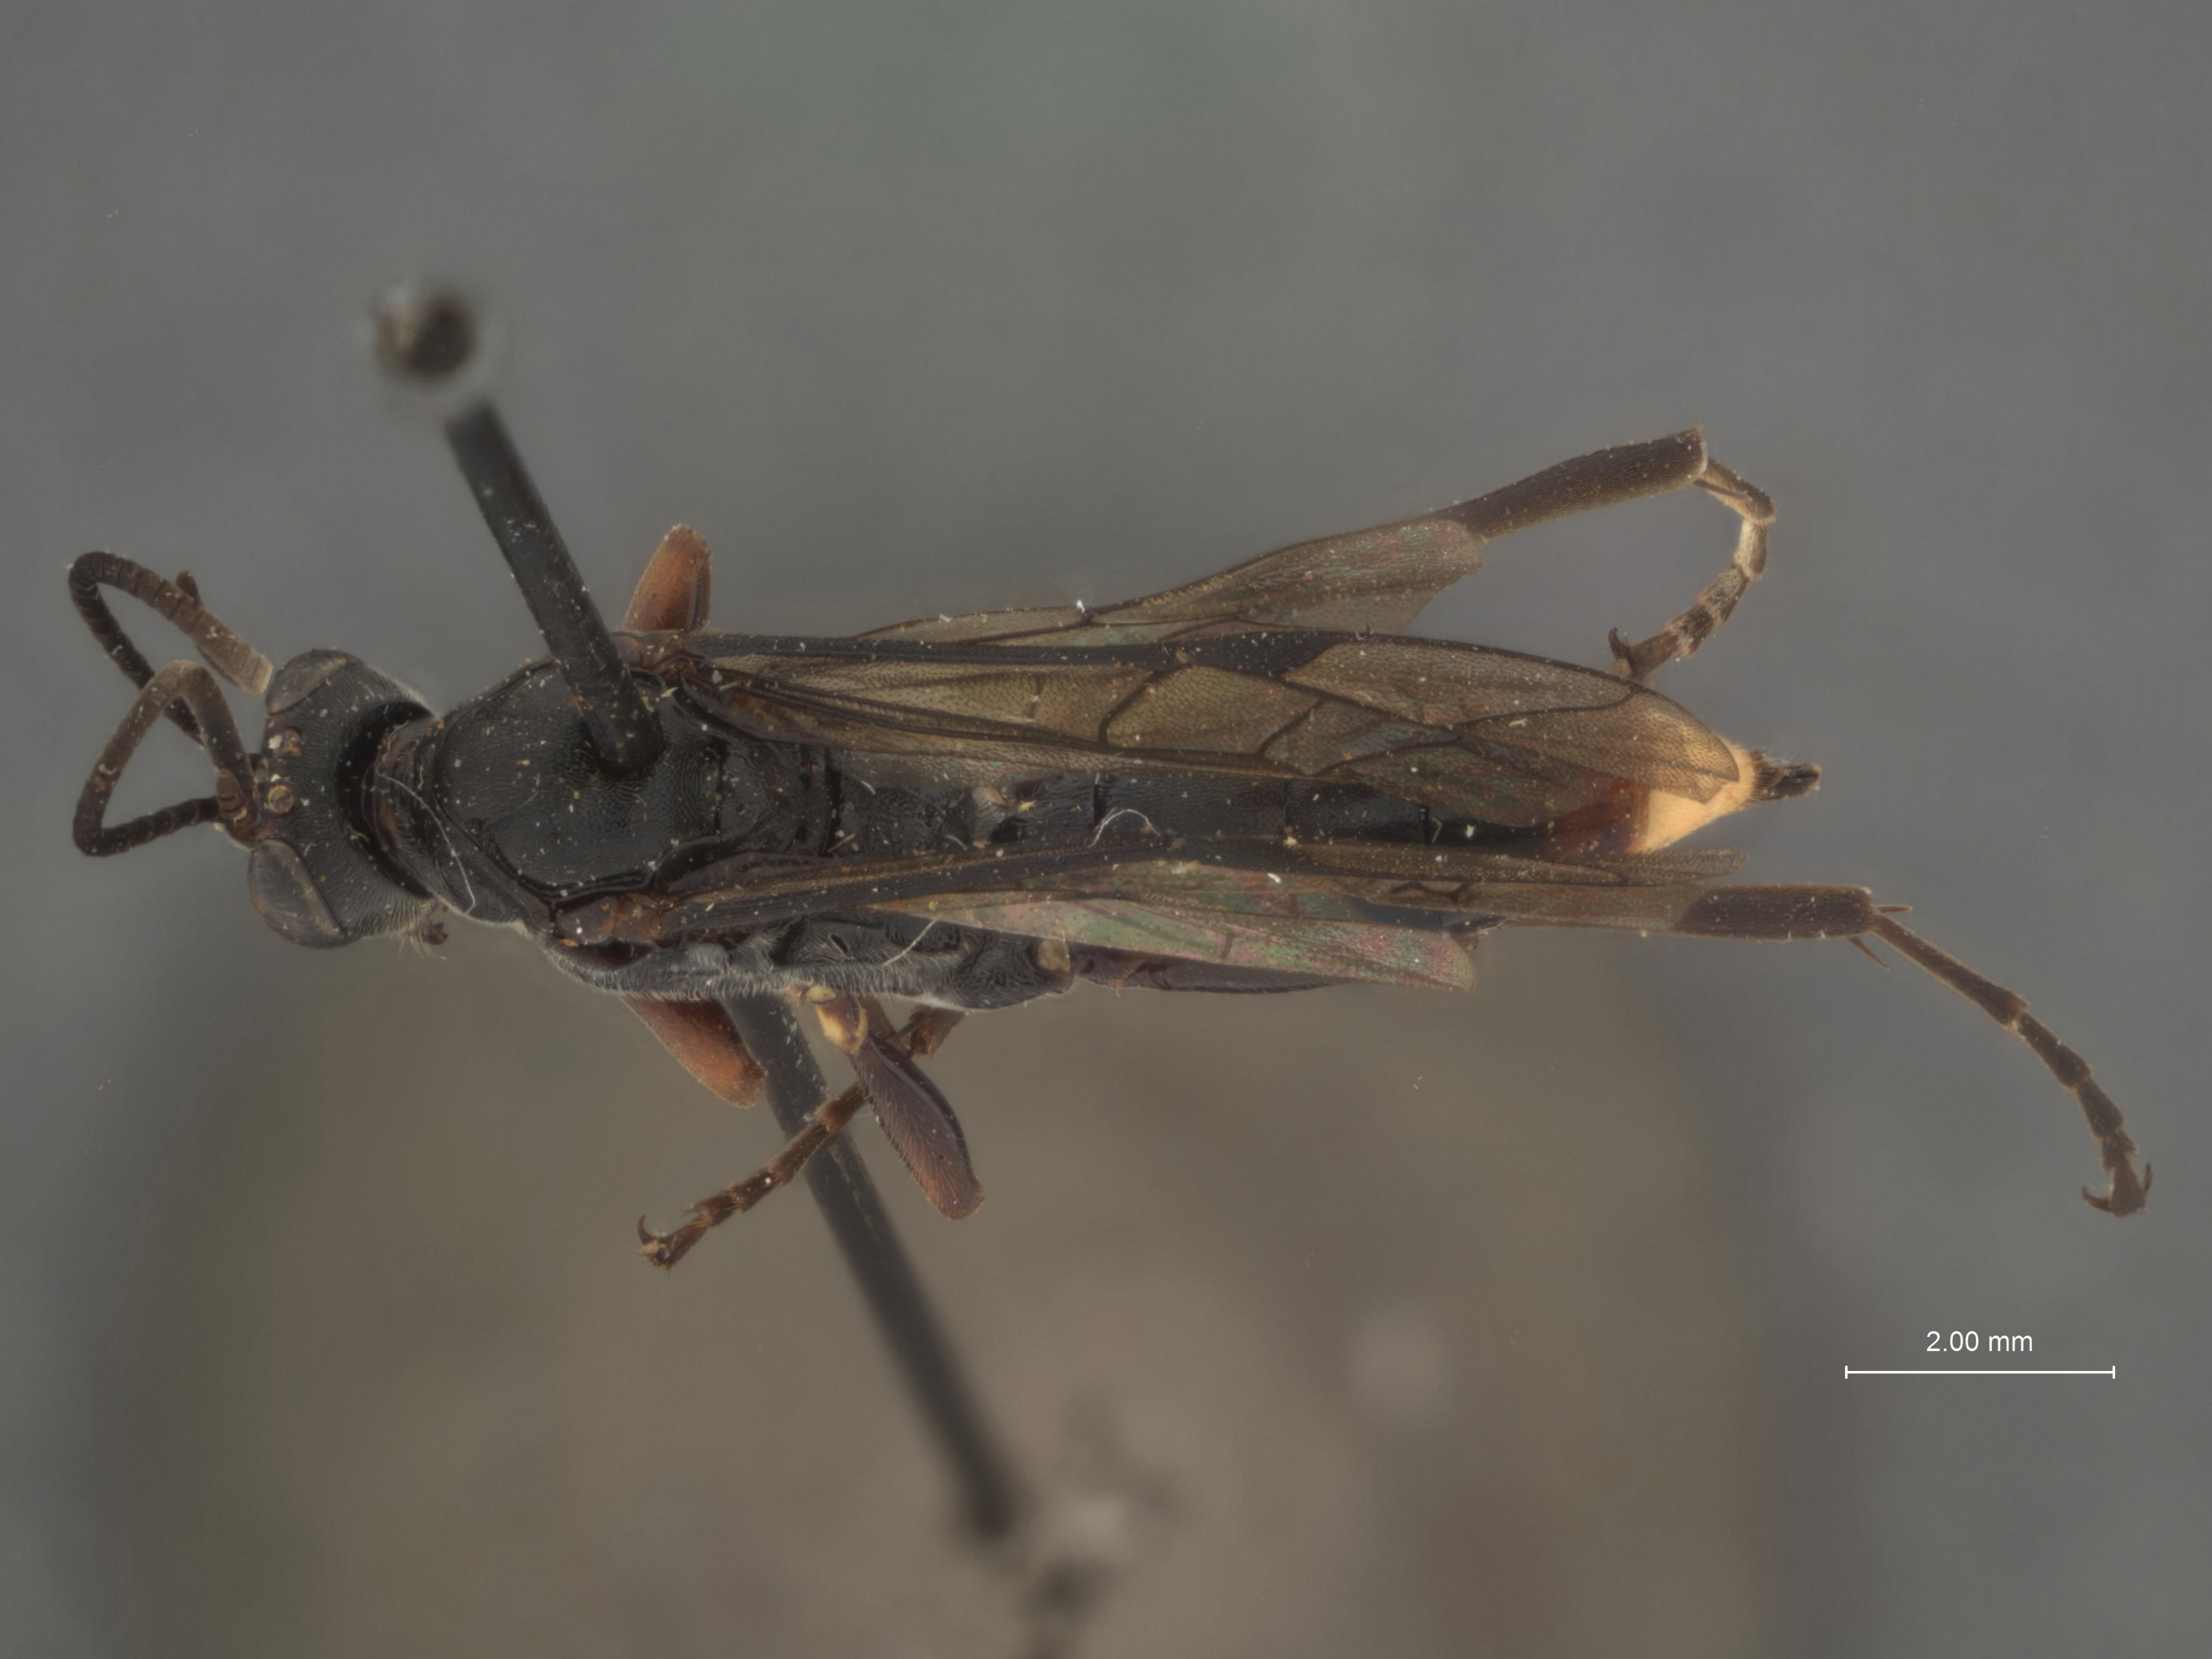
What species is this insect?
Barichneumon bicoloranus
